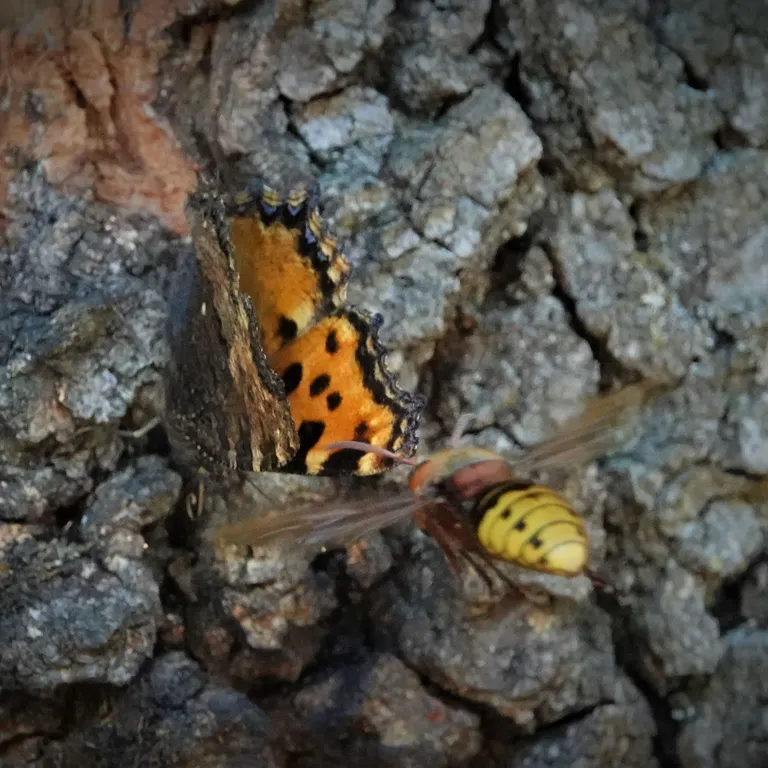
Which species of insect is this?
Nymphalis polychloros
